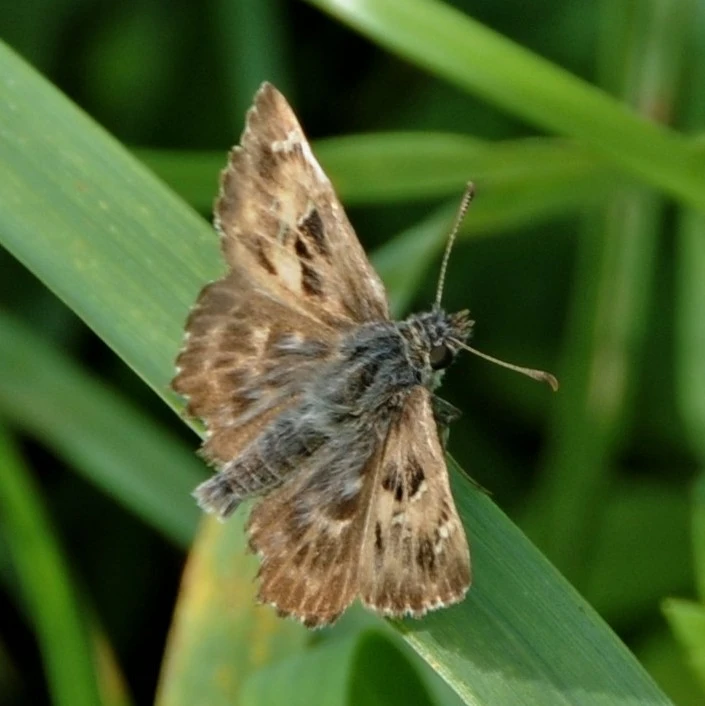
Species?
Carcharodus alceae
